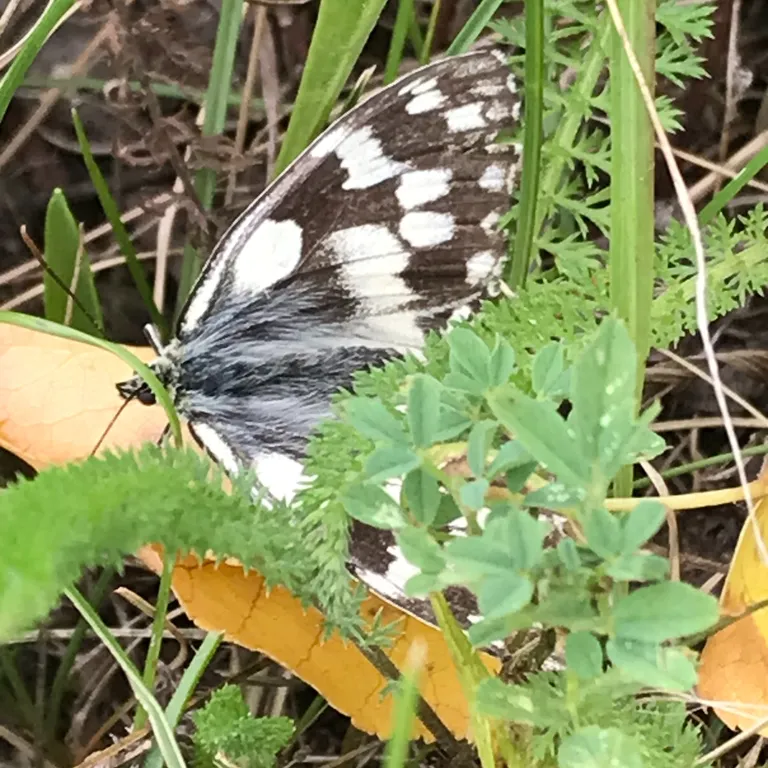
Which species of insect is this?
Melanargia galathea
